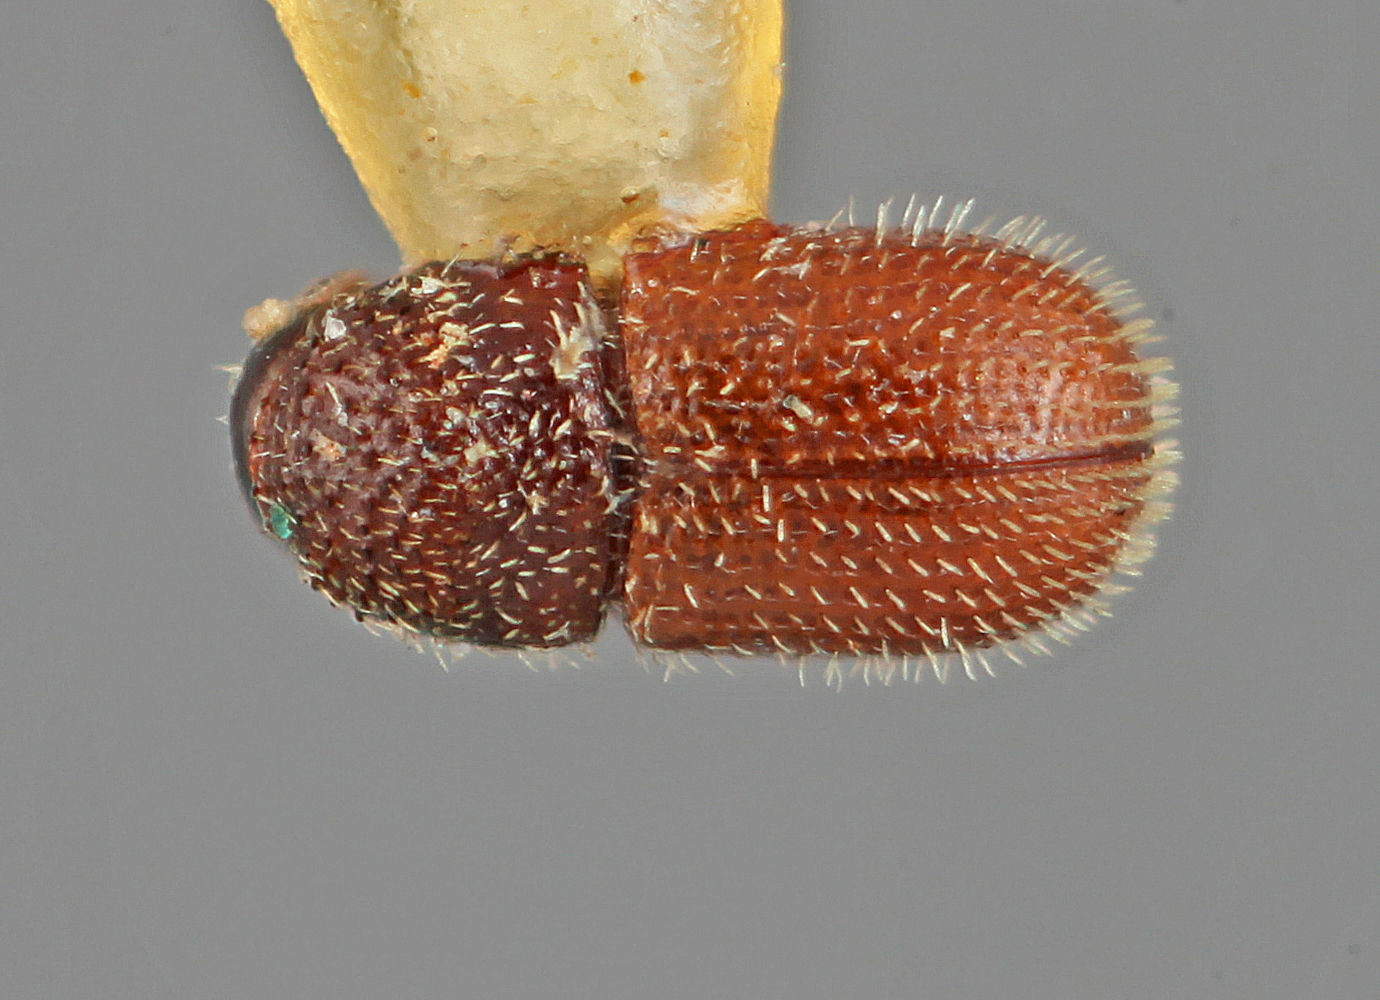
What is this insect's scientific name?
Ptilopodius dubiosus
